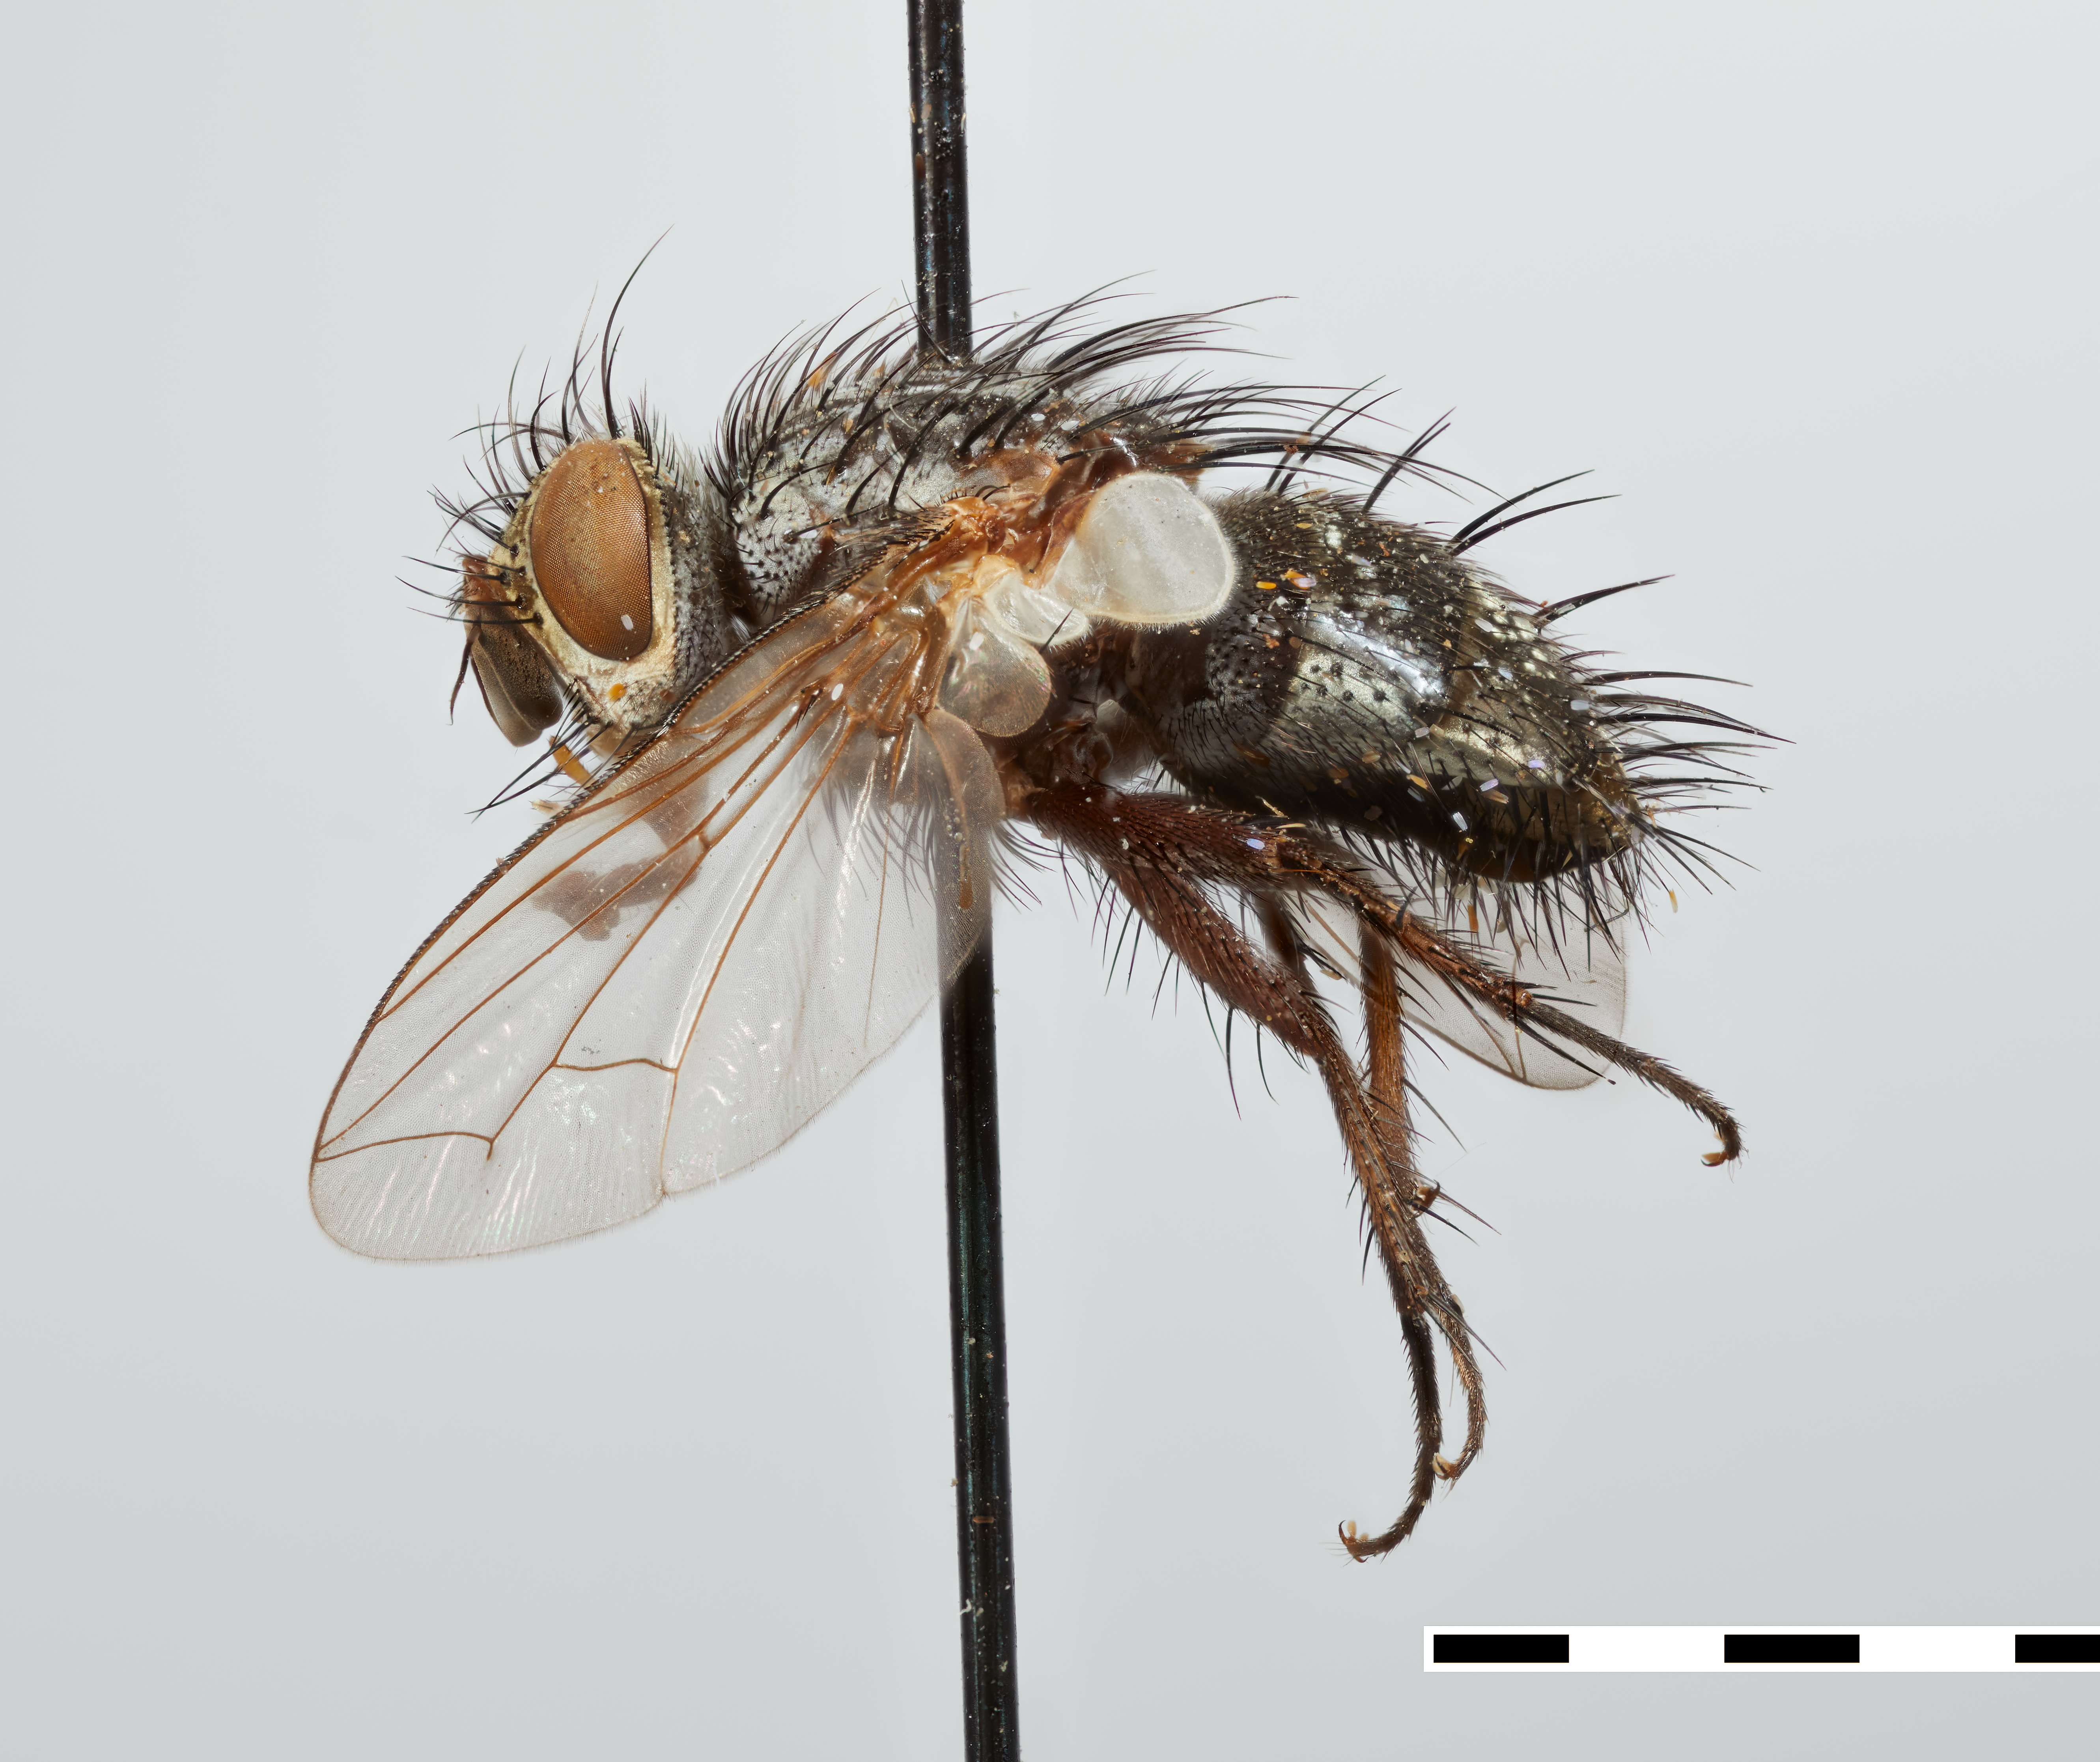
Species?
Ceromasia auricaudata
